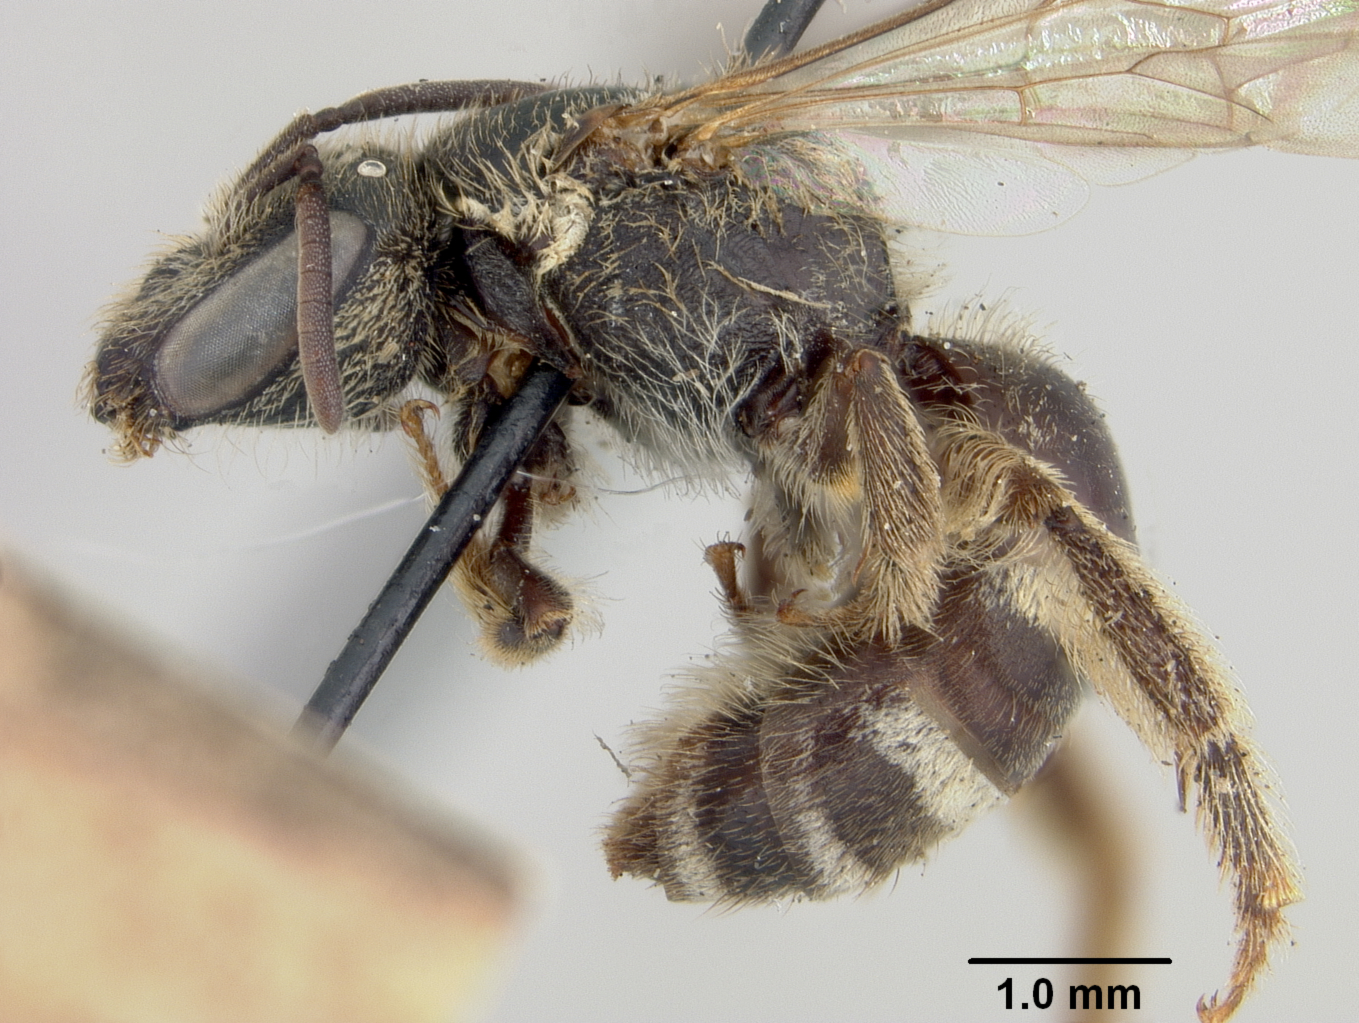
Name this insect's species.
Halictus manilae
